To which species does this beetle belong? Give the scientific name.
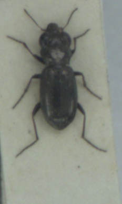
Notiophilus germinyi
